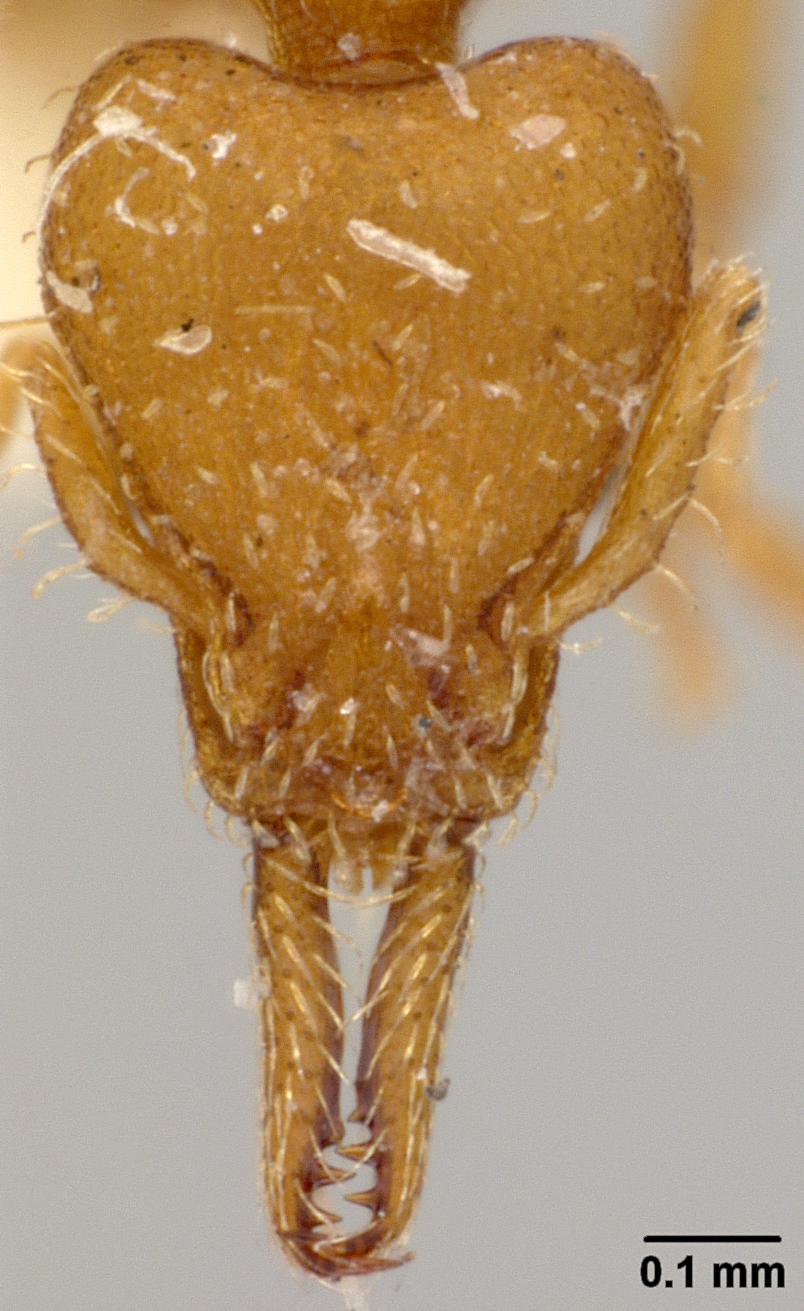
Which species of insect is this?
Strumigenys laevipleura
